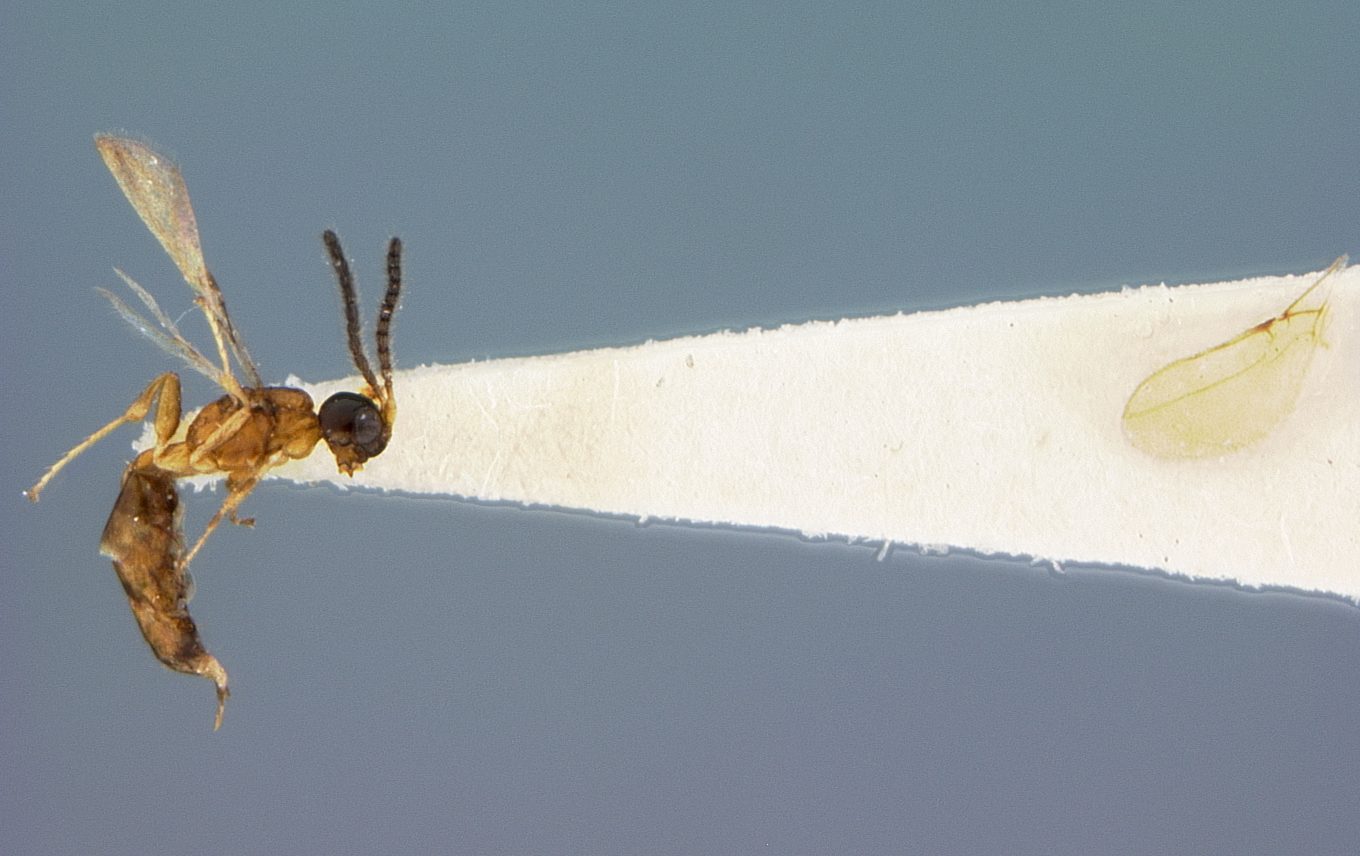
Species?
Aspilota cubiceps
